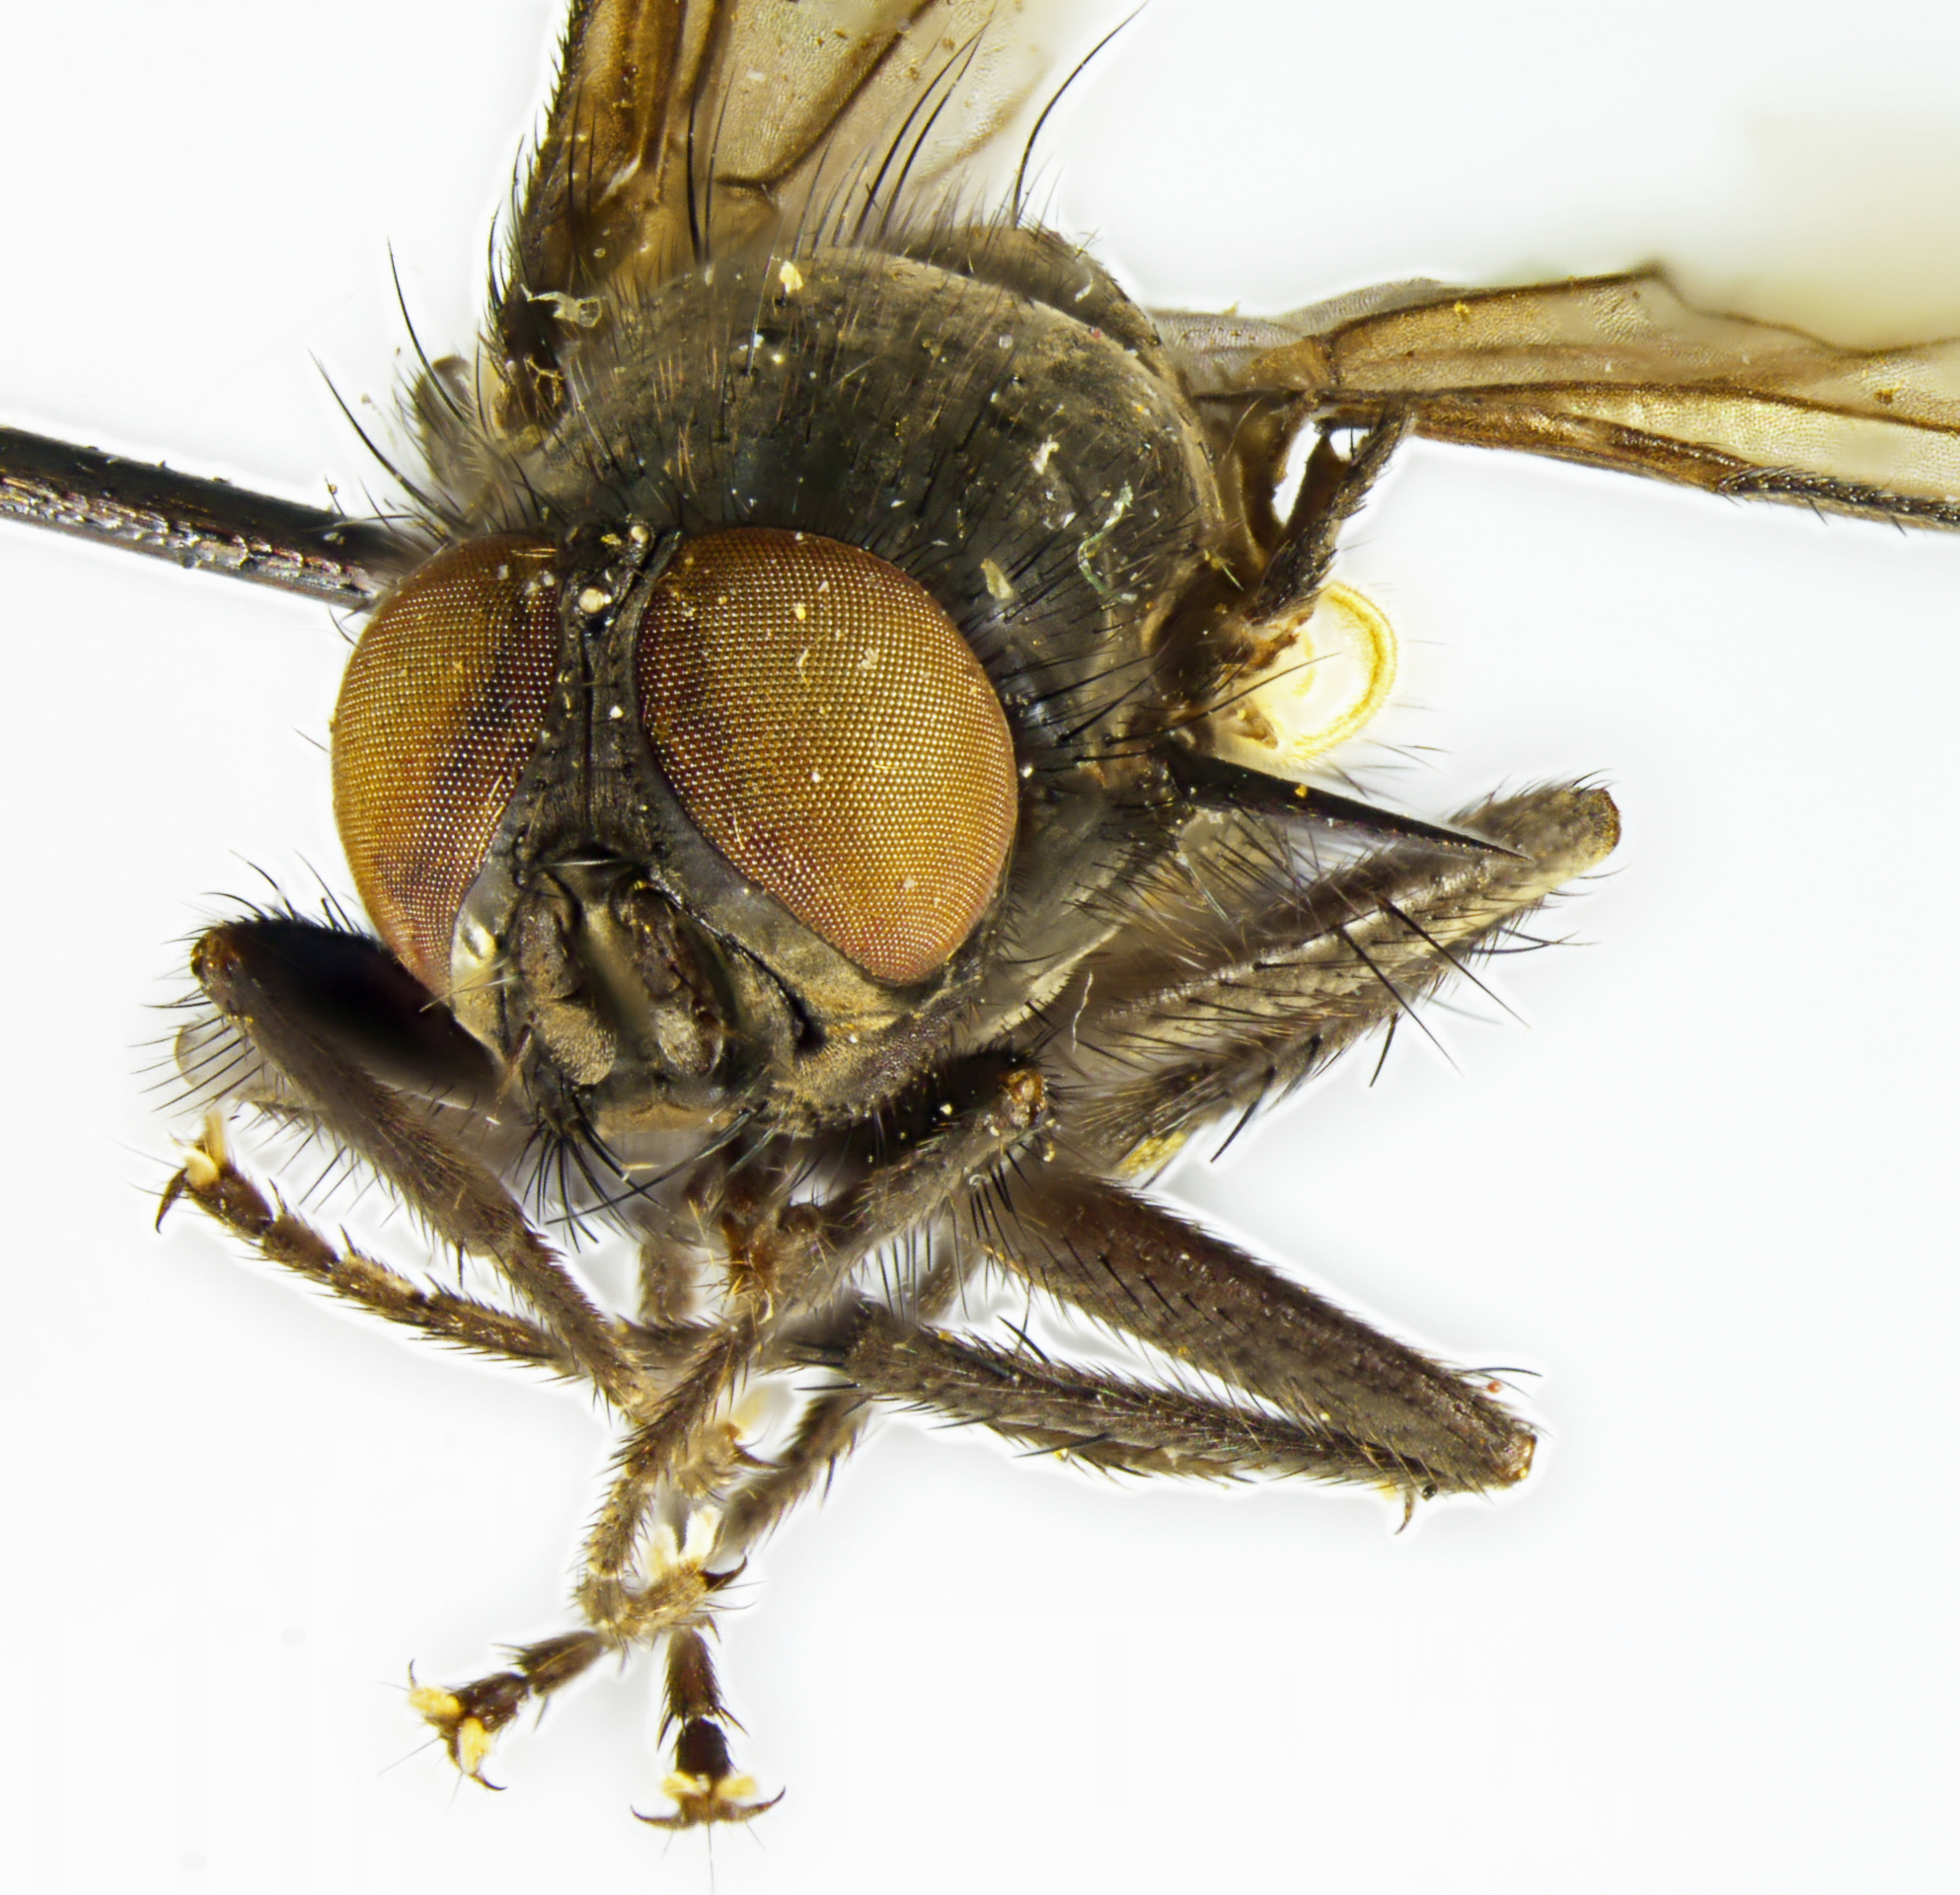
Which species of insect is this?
Spilogona barrowensis
